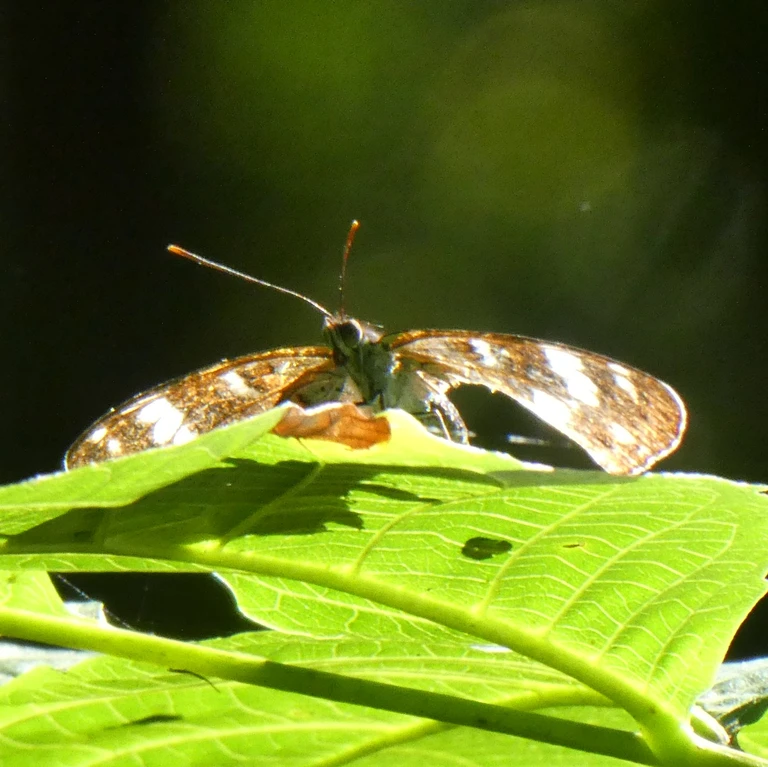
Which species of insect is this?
Limenitis camilla (also Ladoga camilla)
